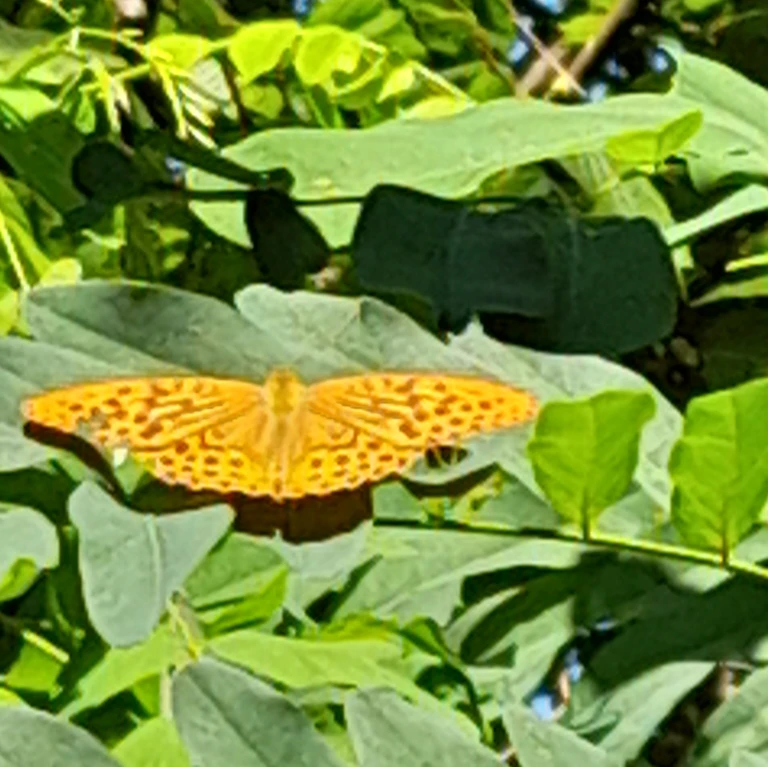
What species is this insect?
Argynnis paphia
